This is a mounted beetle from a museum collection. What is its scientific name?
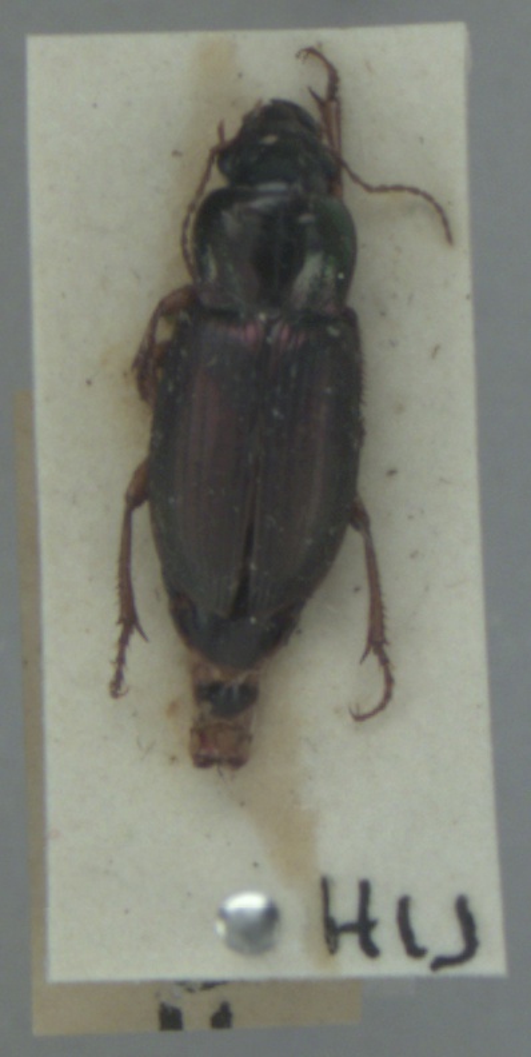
Harpalus affinis
